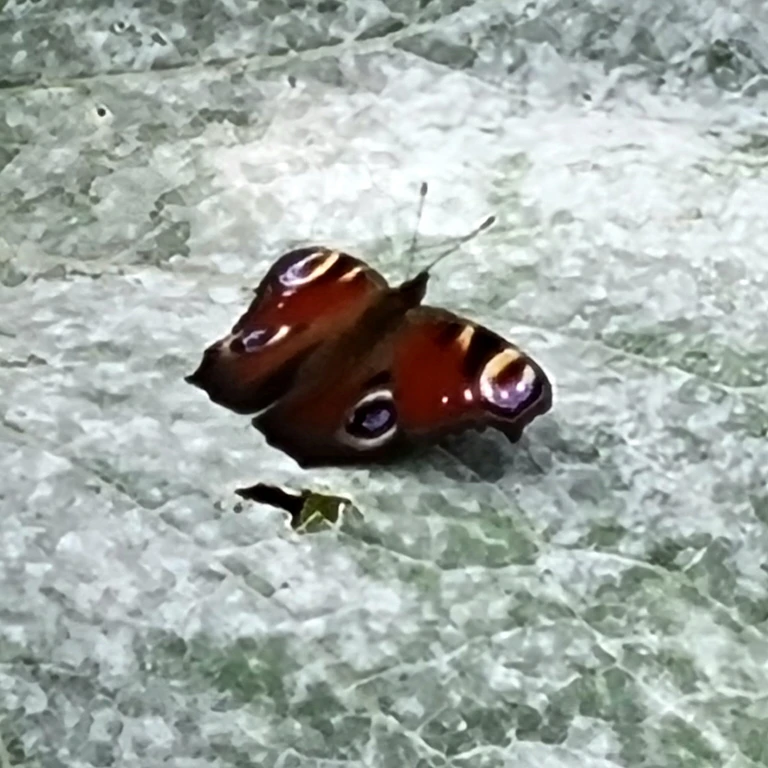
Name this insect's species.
Aglais io
